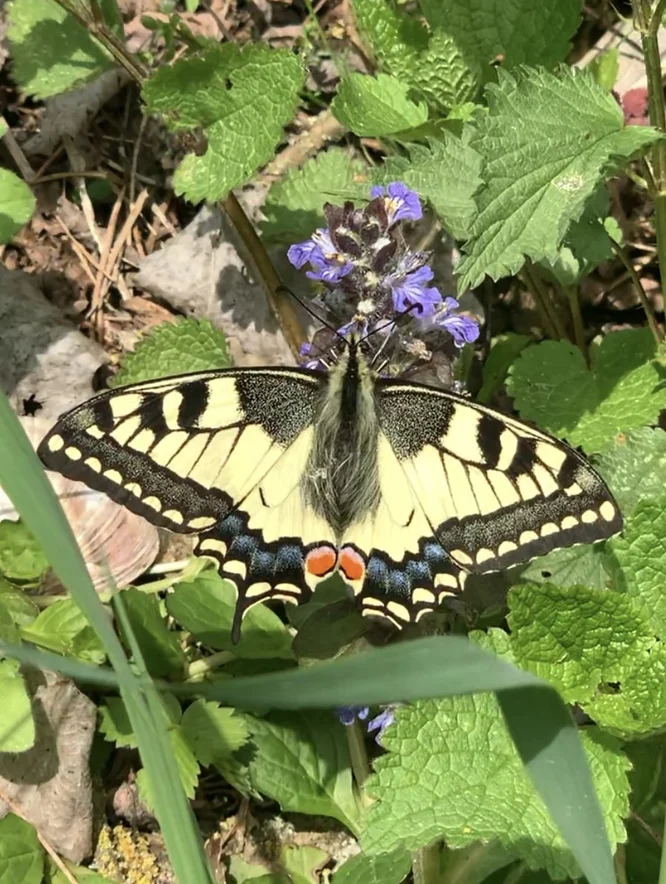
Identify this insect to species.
Papilio machaon
